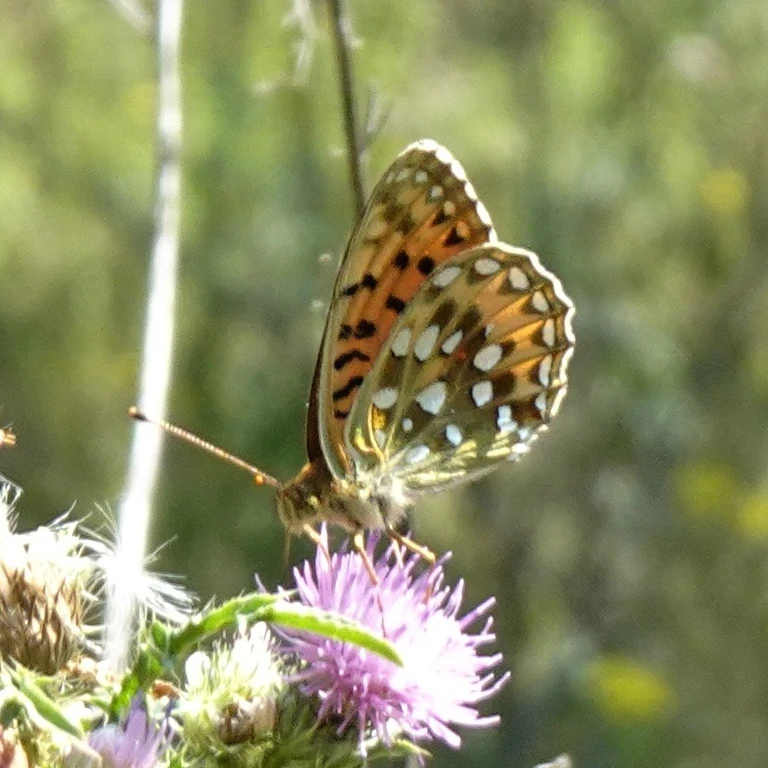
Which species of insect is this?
Speyeria aglaja
